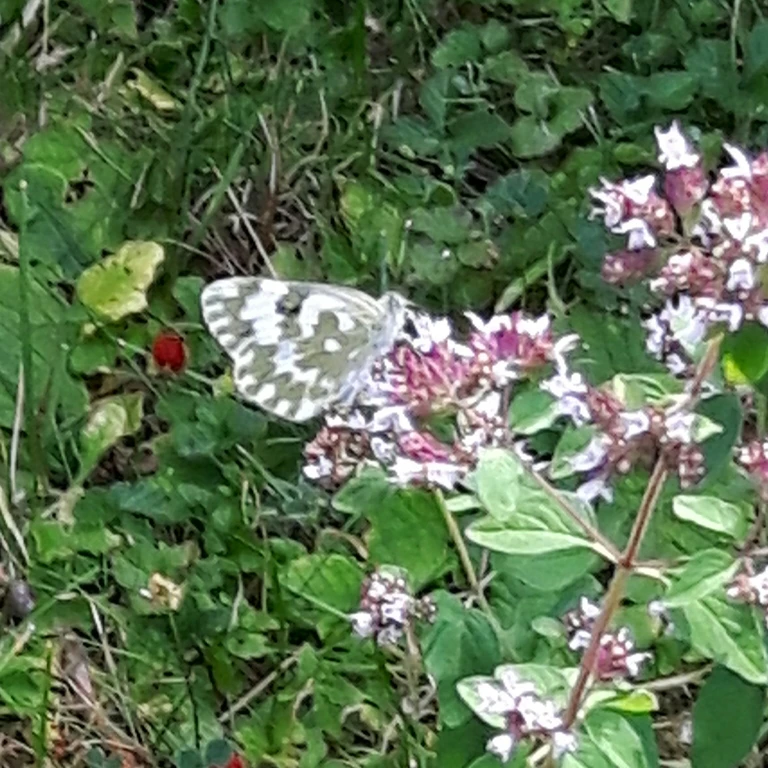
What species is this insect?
Pontia edusa
